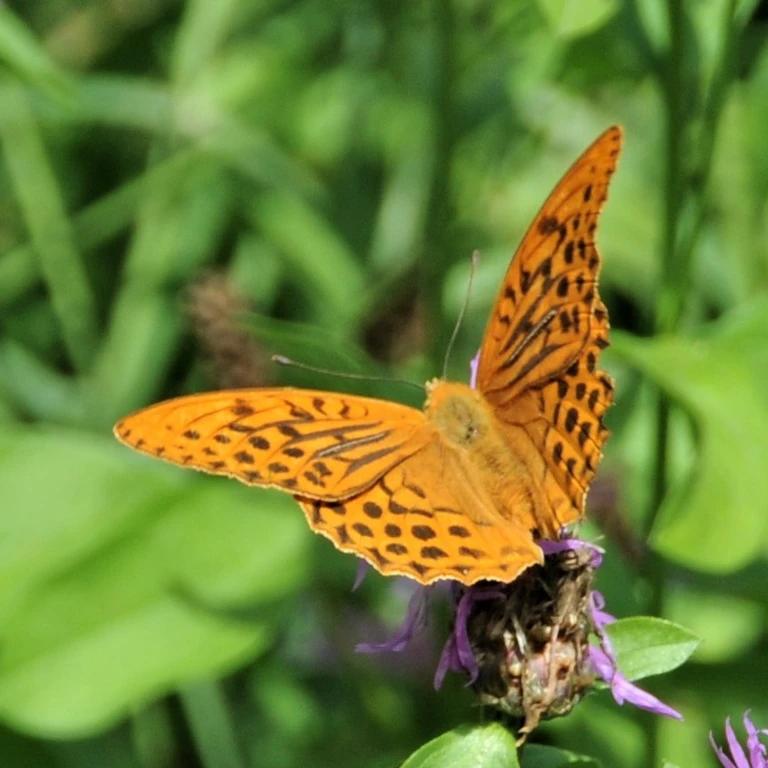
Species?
Argynnis paphia
